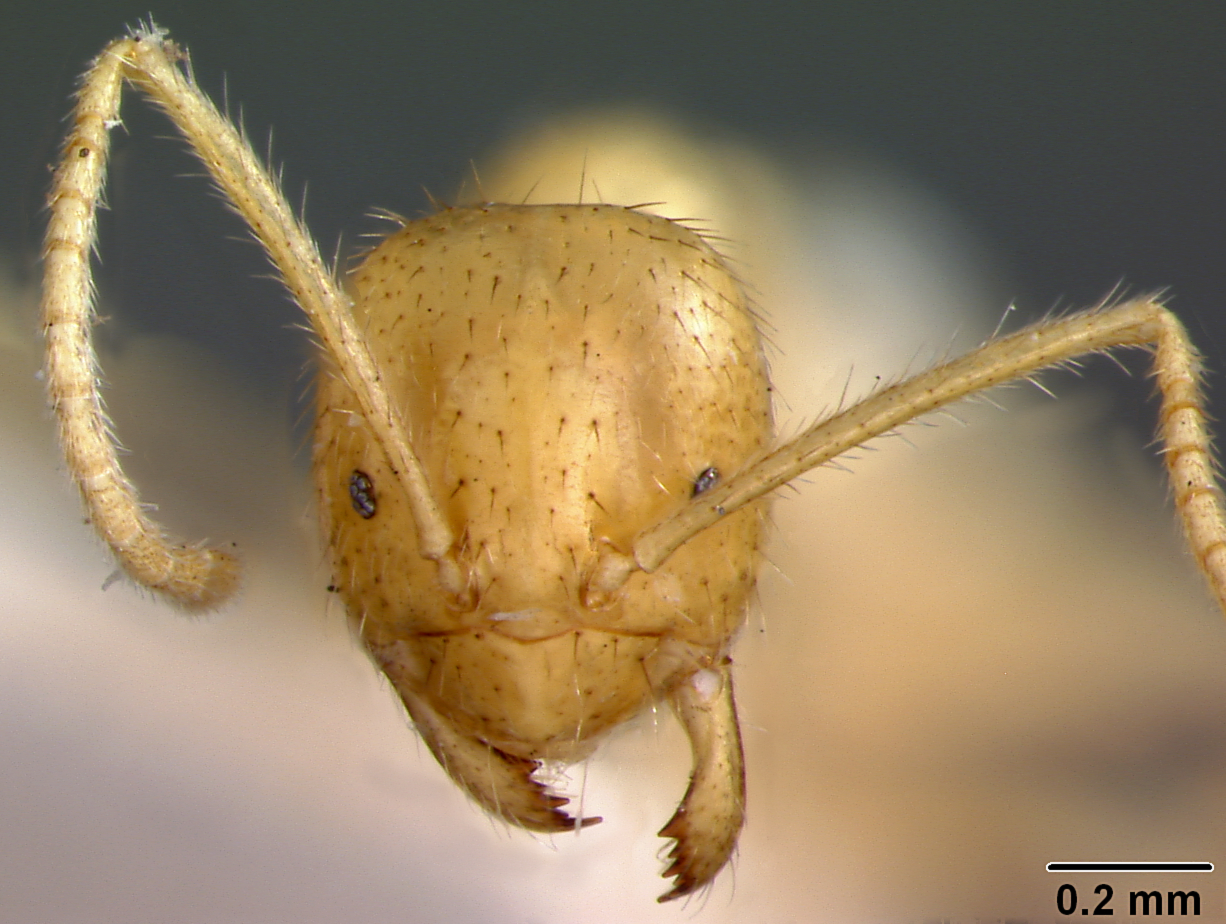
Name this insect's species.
Prenolepis microps
